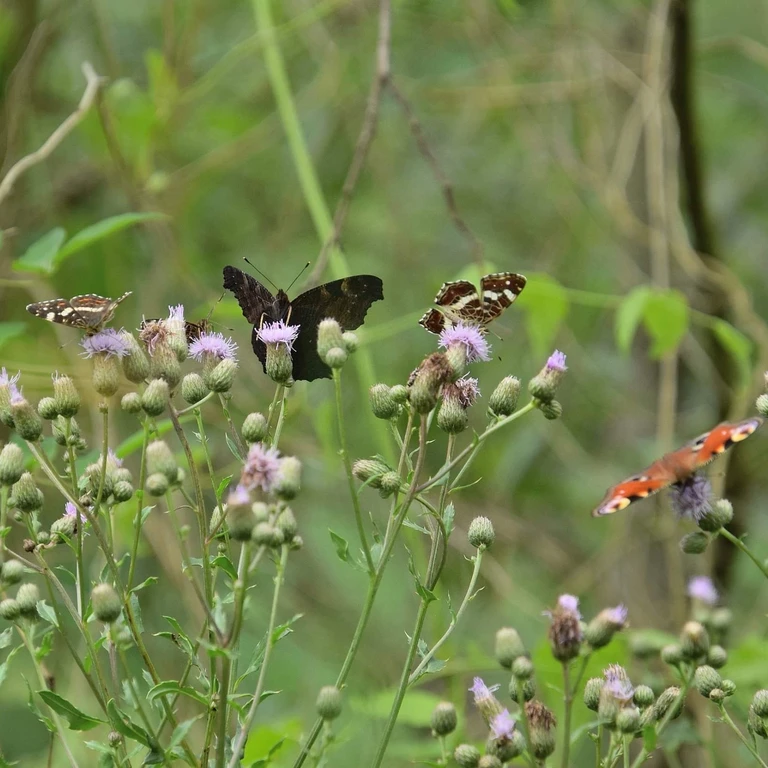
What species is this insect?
Araschnia levana
